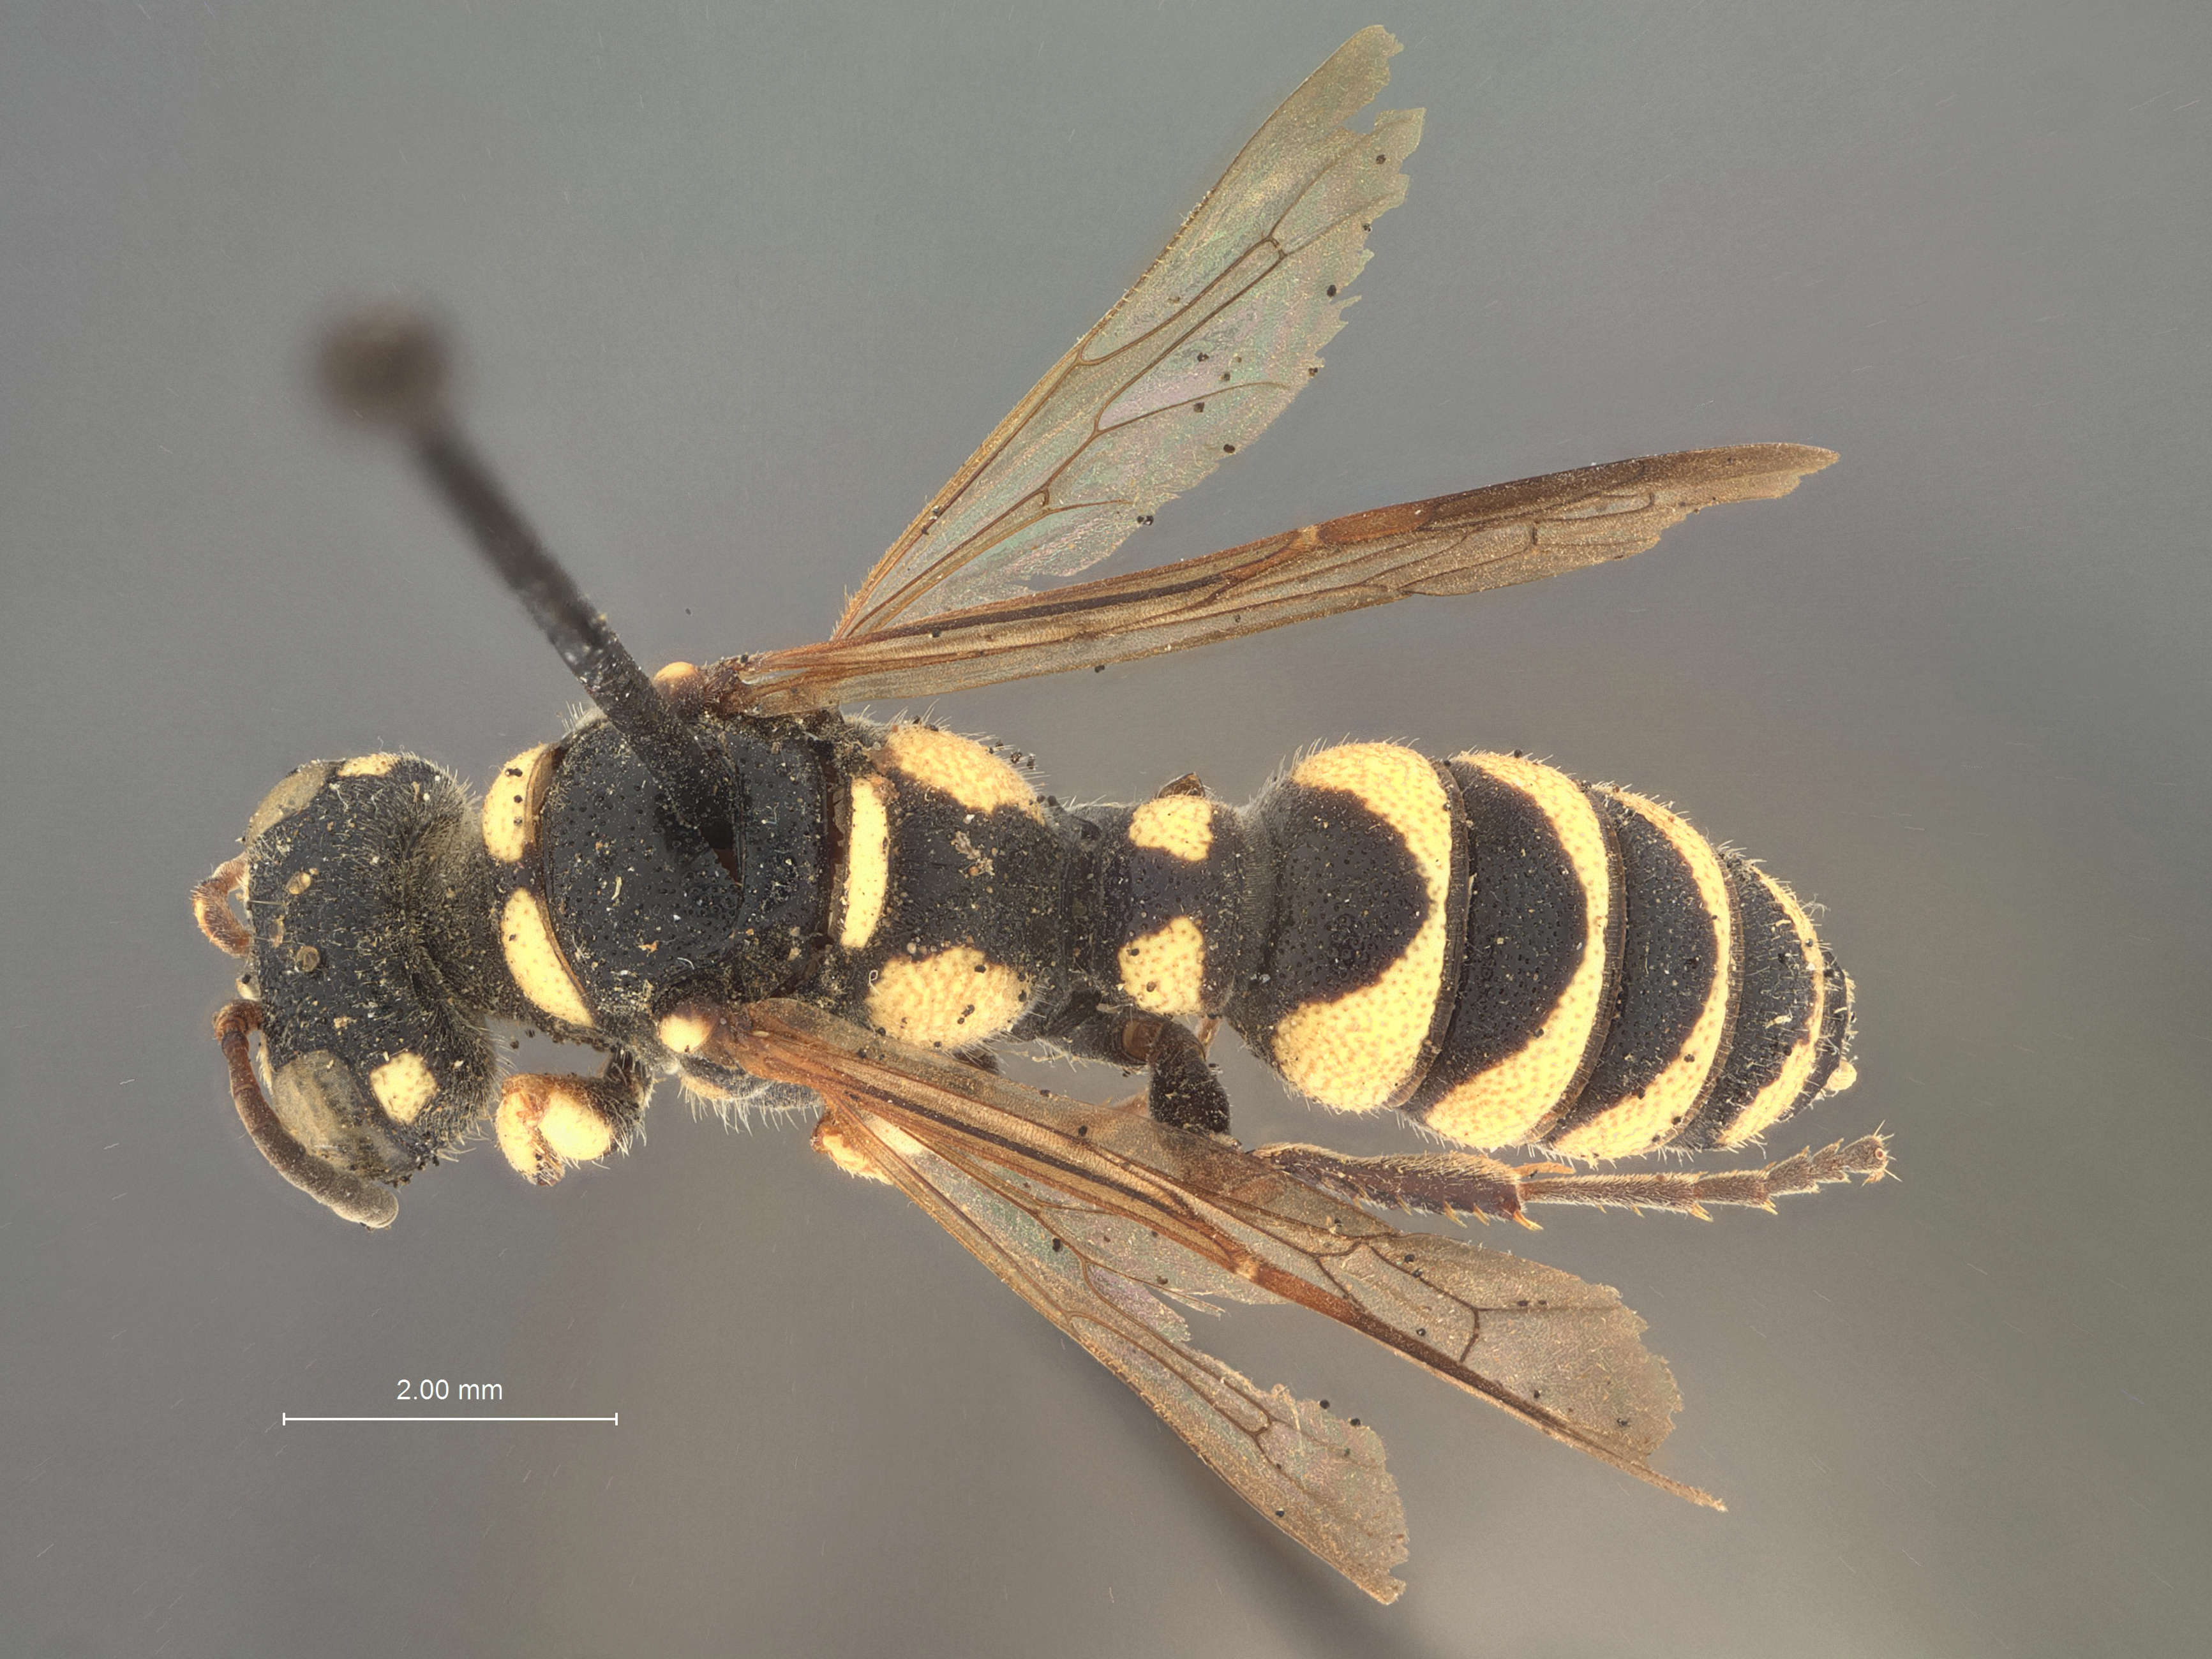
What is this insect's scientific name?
Cerceris macswaini
